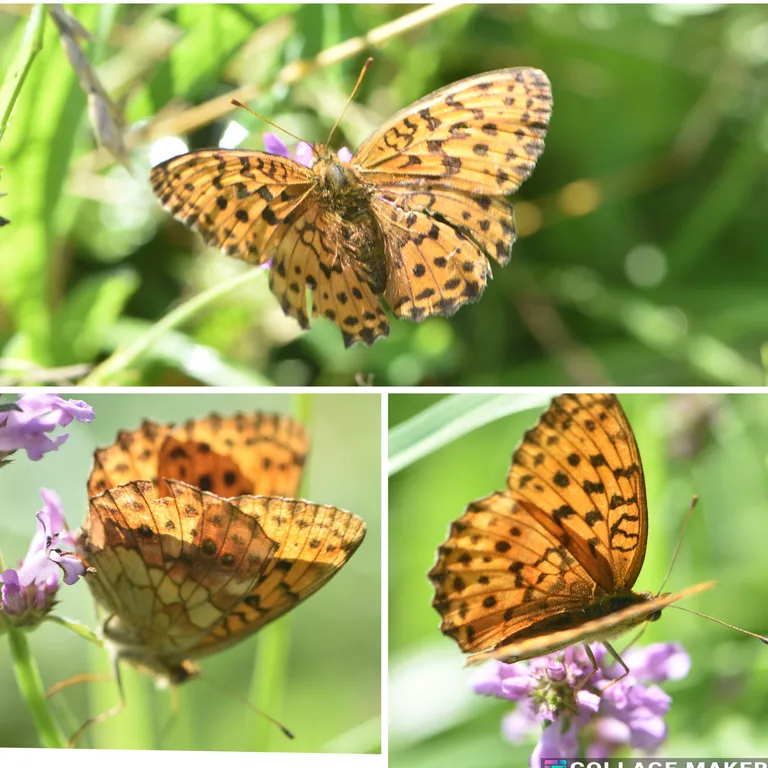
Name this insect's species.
Brenthis daphne
